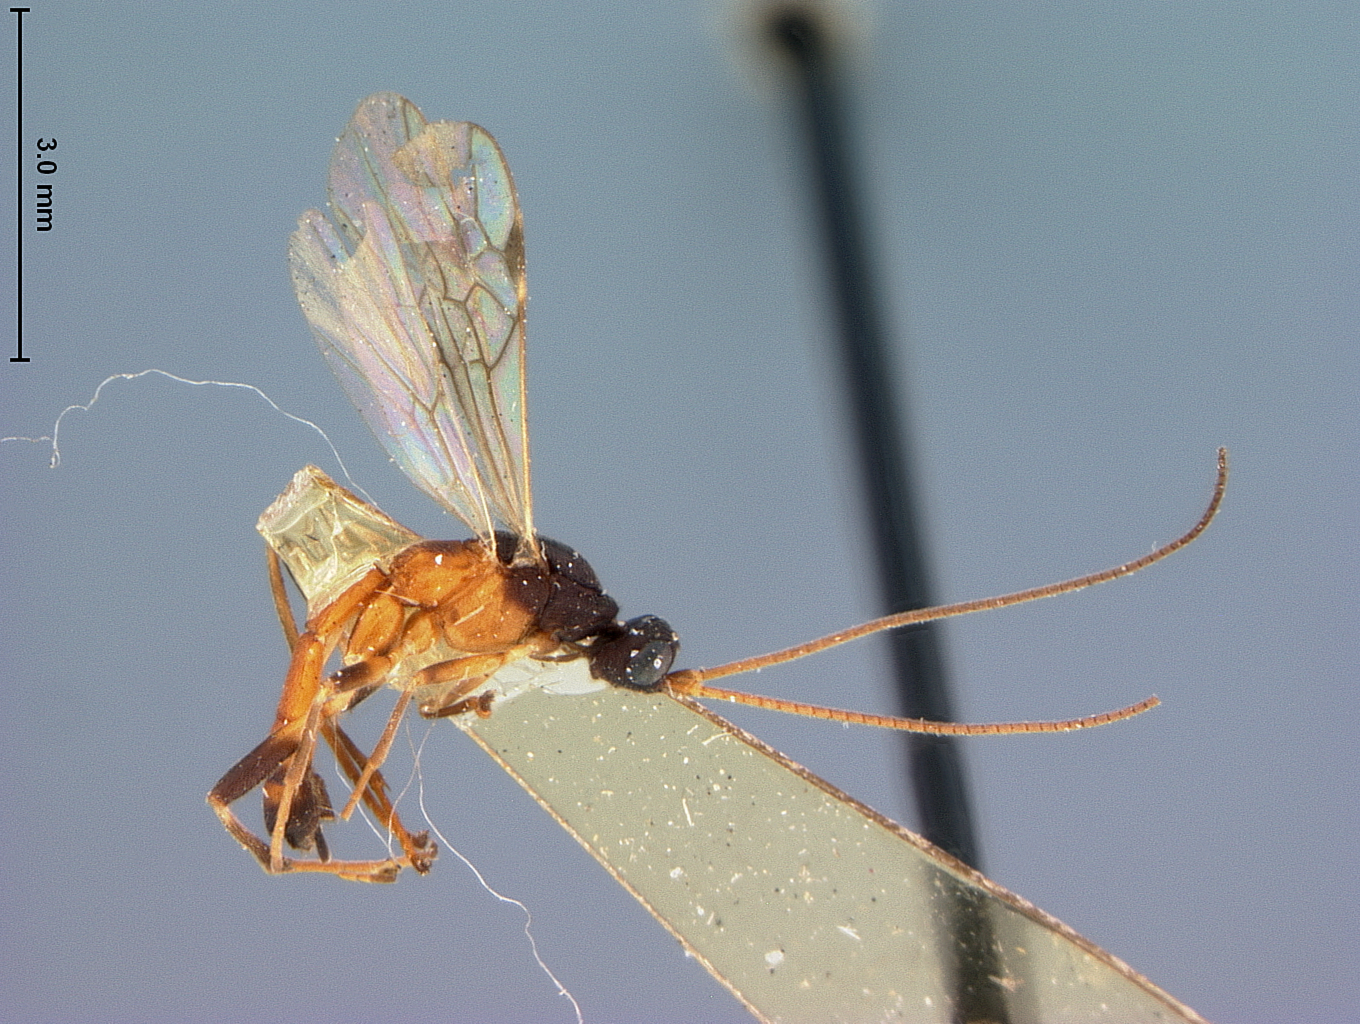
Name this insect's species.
Rogas granulatus
